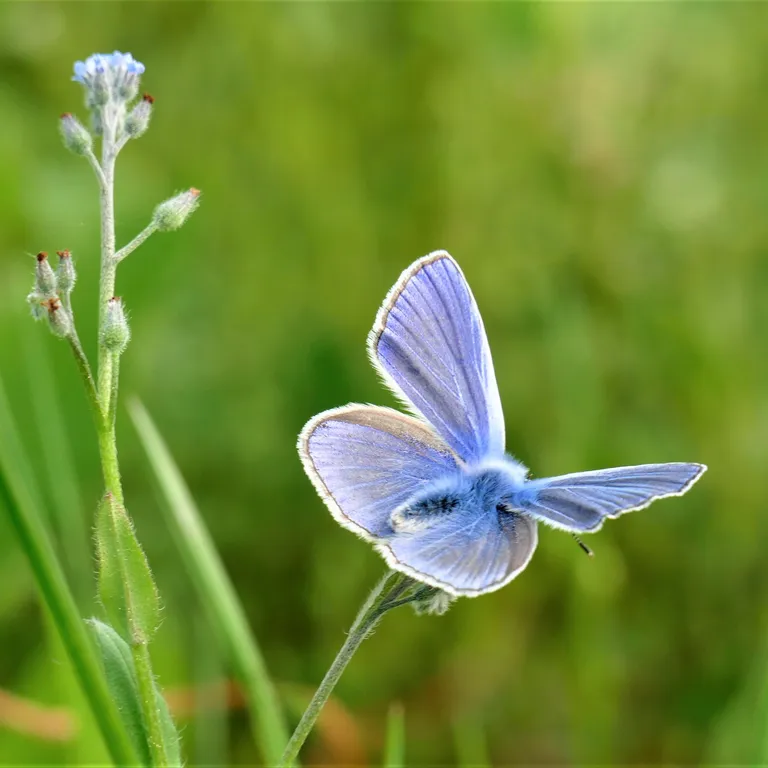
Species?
Polyommatus icarus
